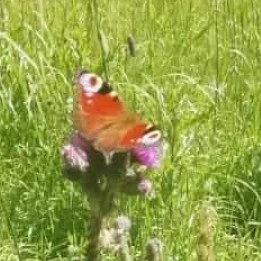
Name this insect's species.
Aglais io
